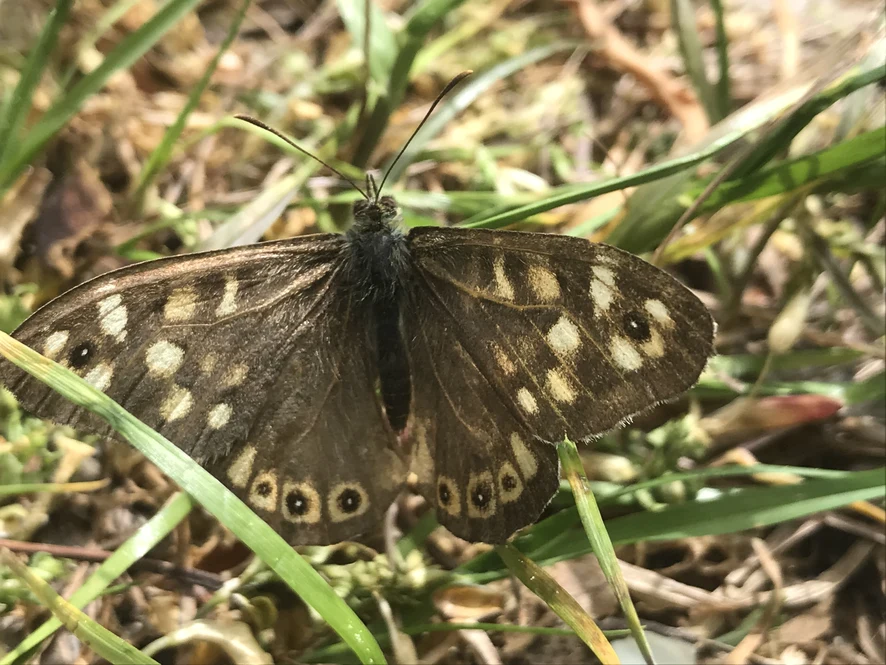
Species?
Pararge aegeria
